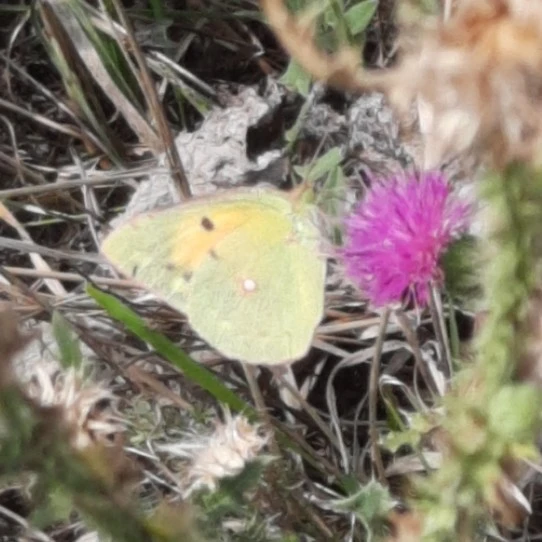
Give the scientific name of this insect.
Colias croceus
